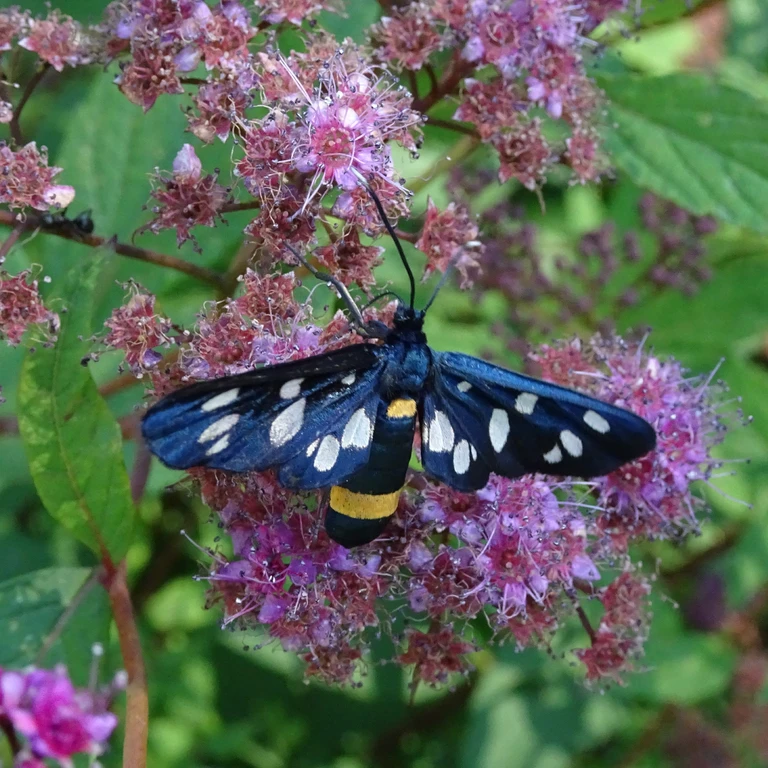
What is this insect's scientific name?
Amata phegea
